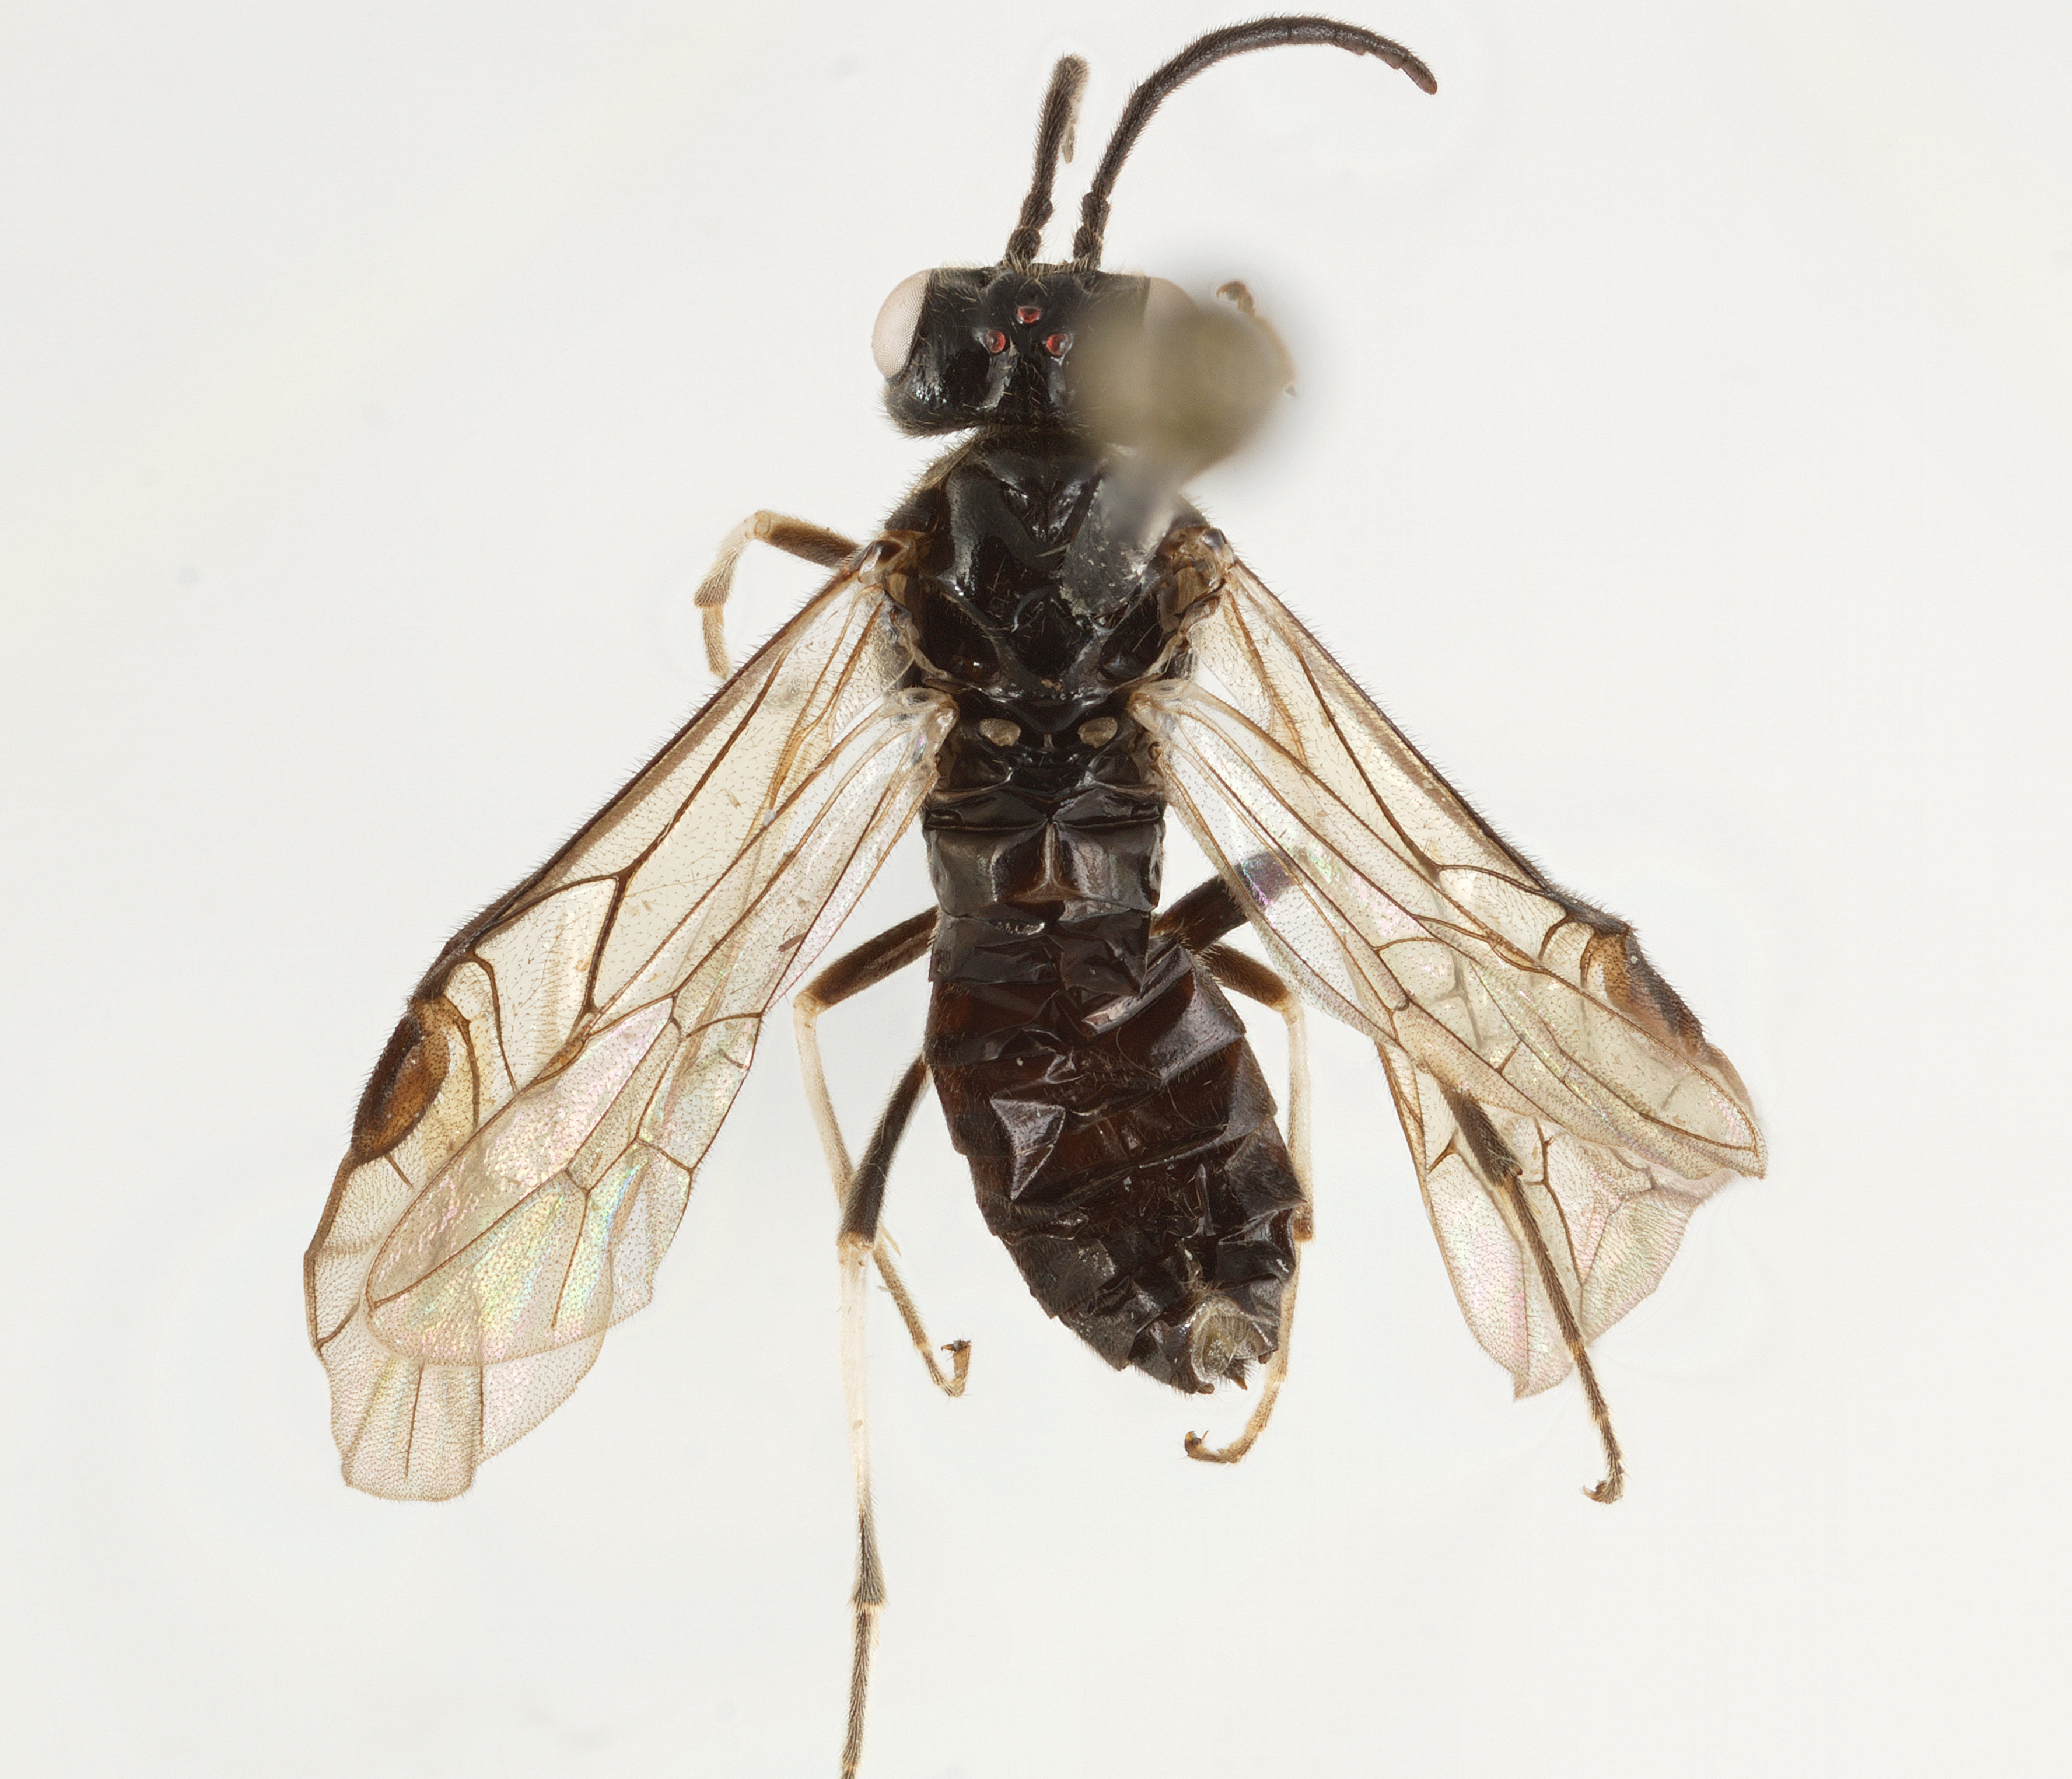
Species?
Neostromboceros gracilis
